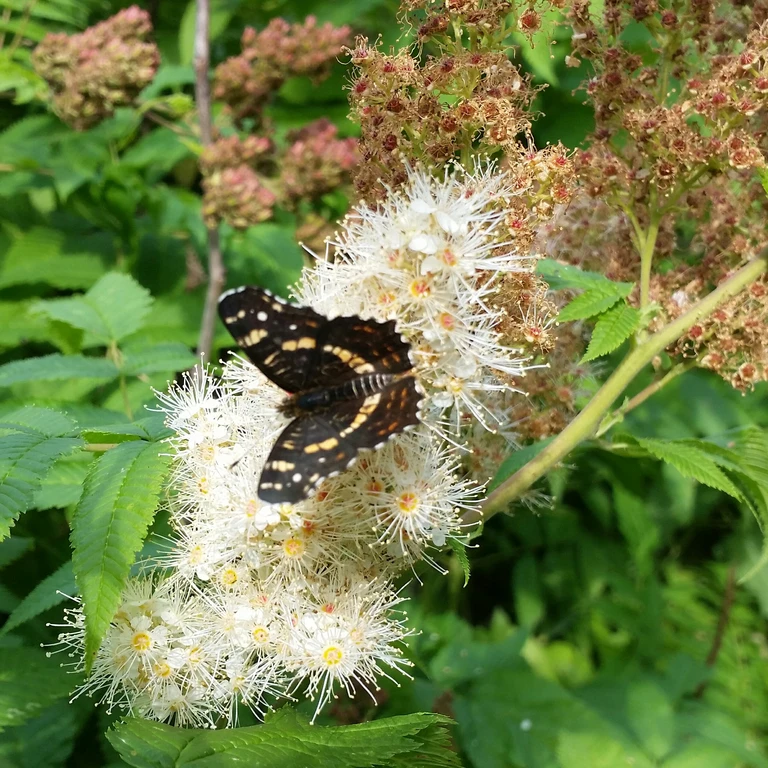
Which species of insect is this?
Araschnia levana
